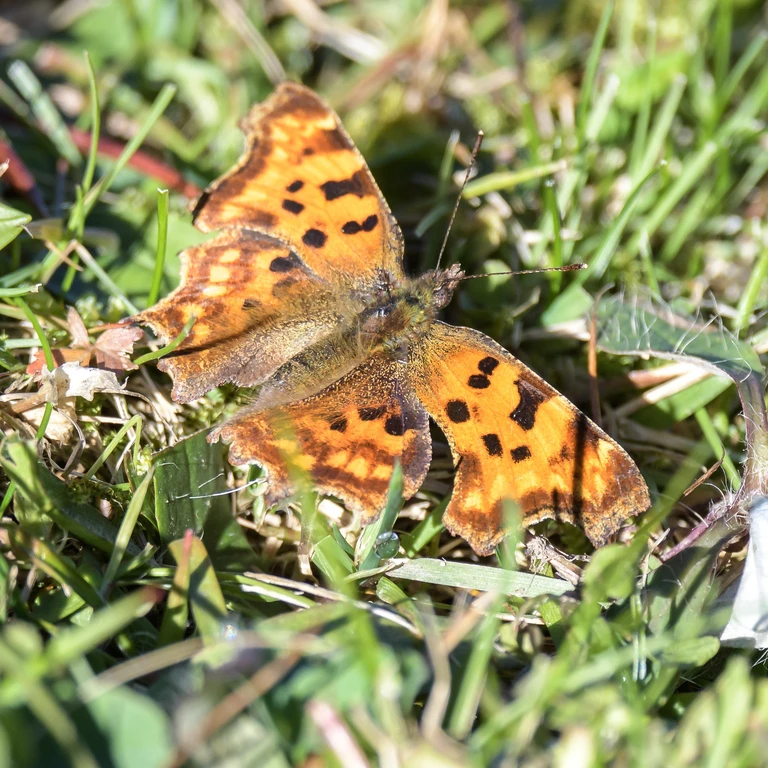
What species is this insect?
Polygonia c-album
